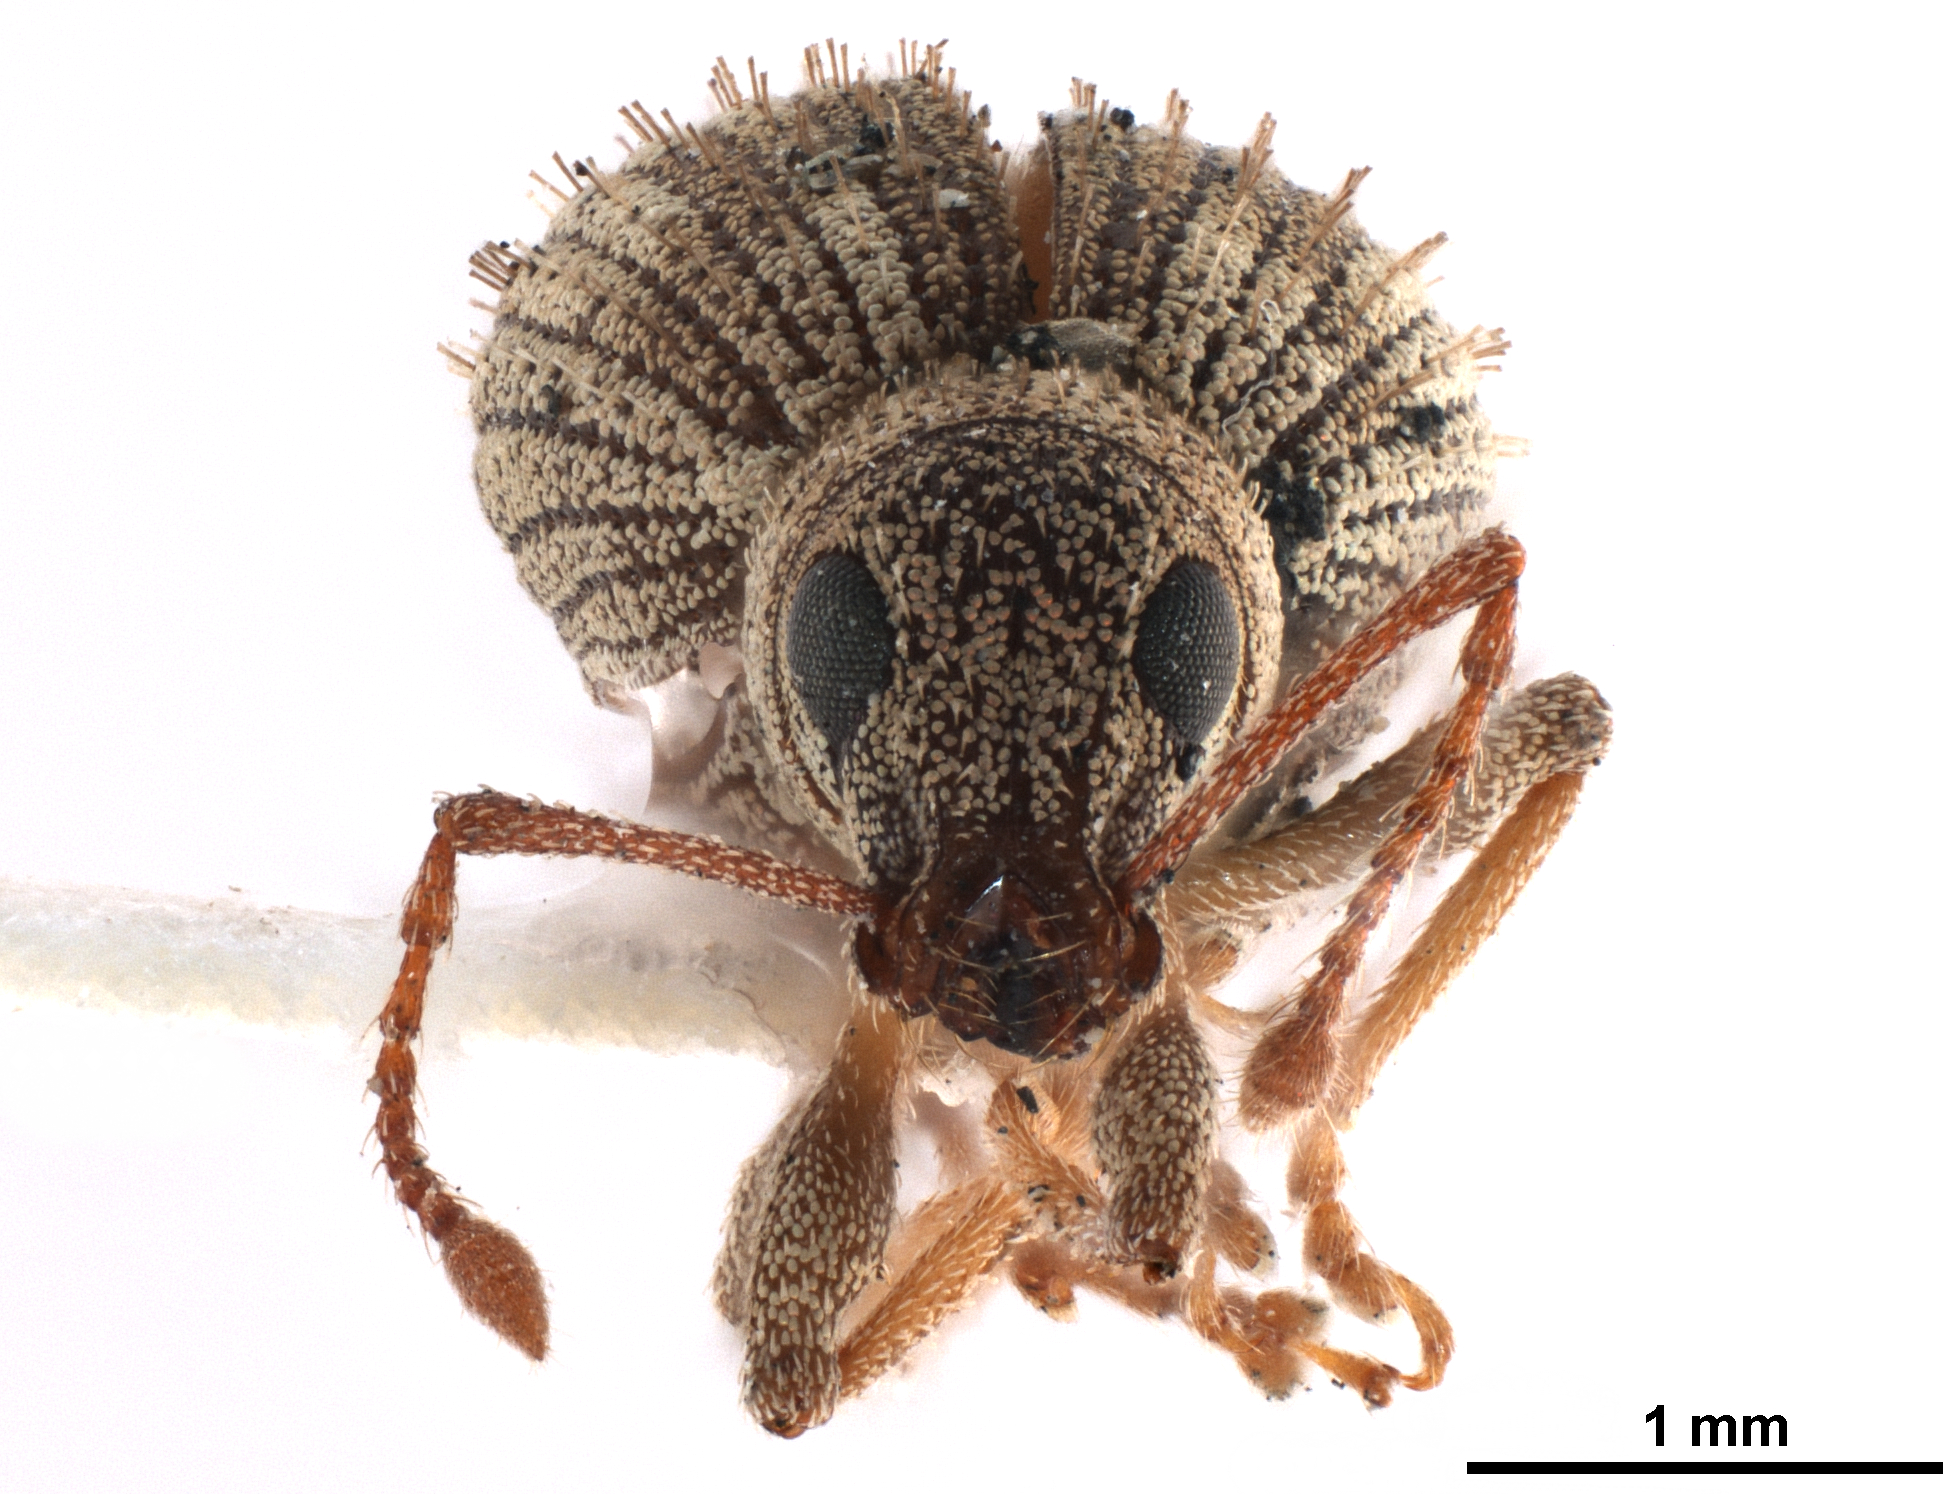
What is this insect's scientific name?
Calomycterus setarius
